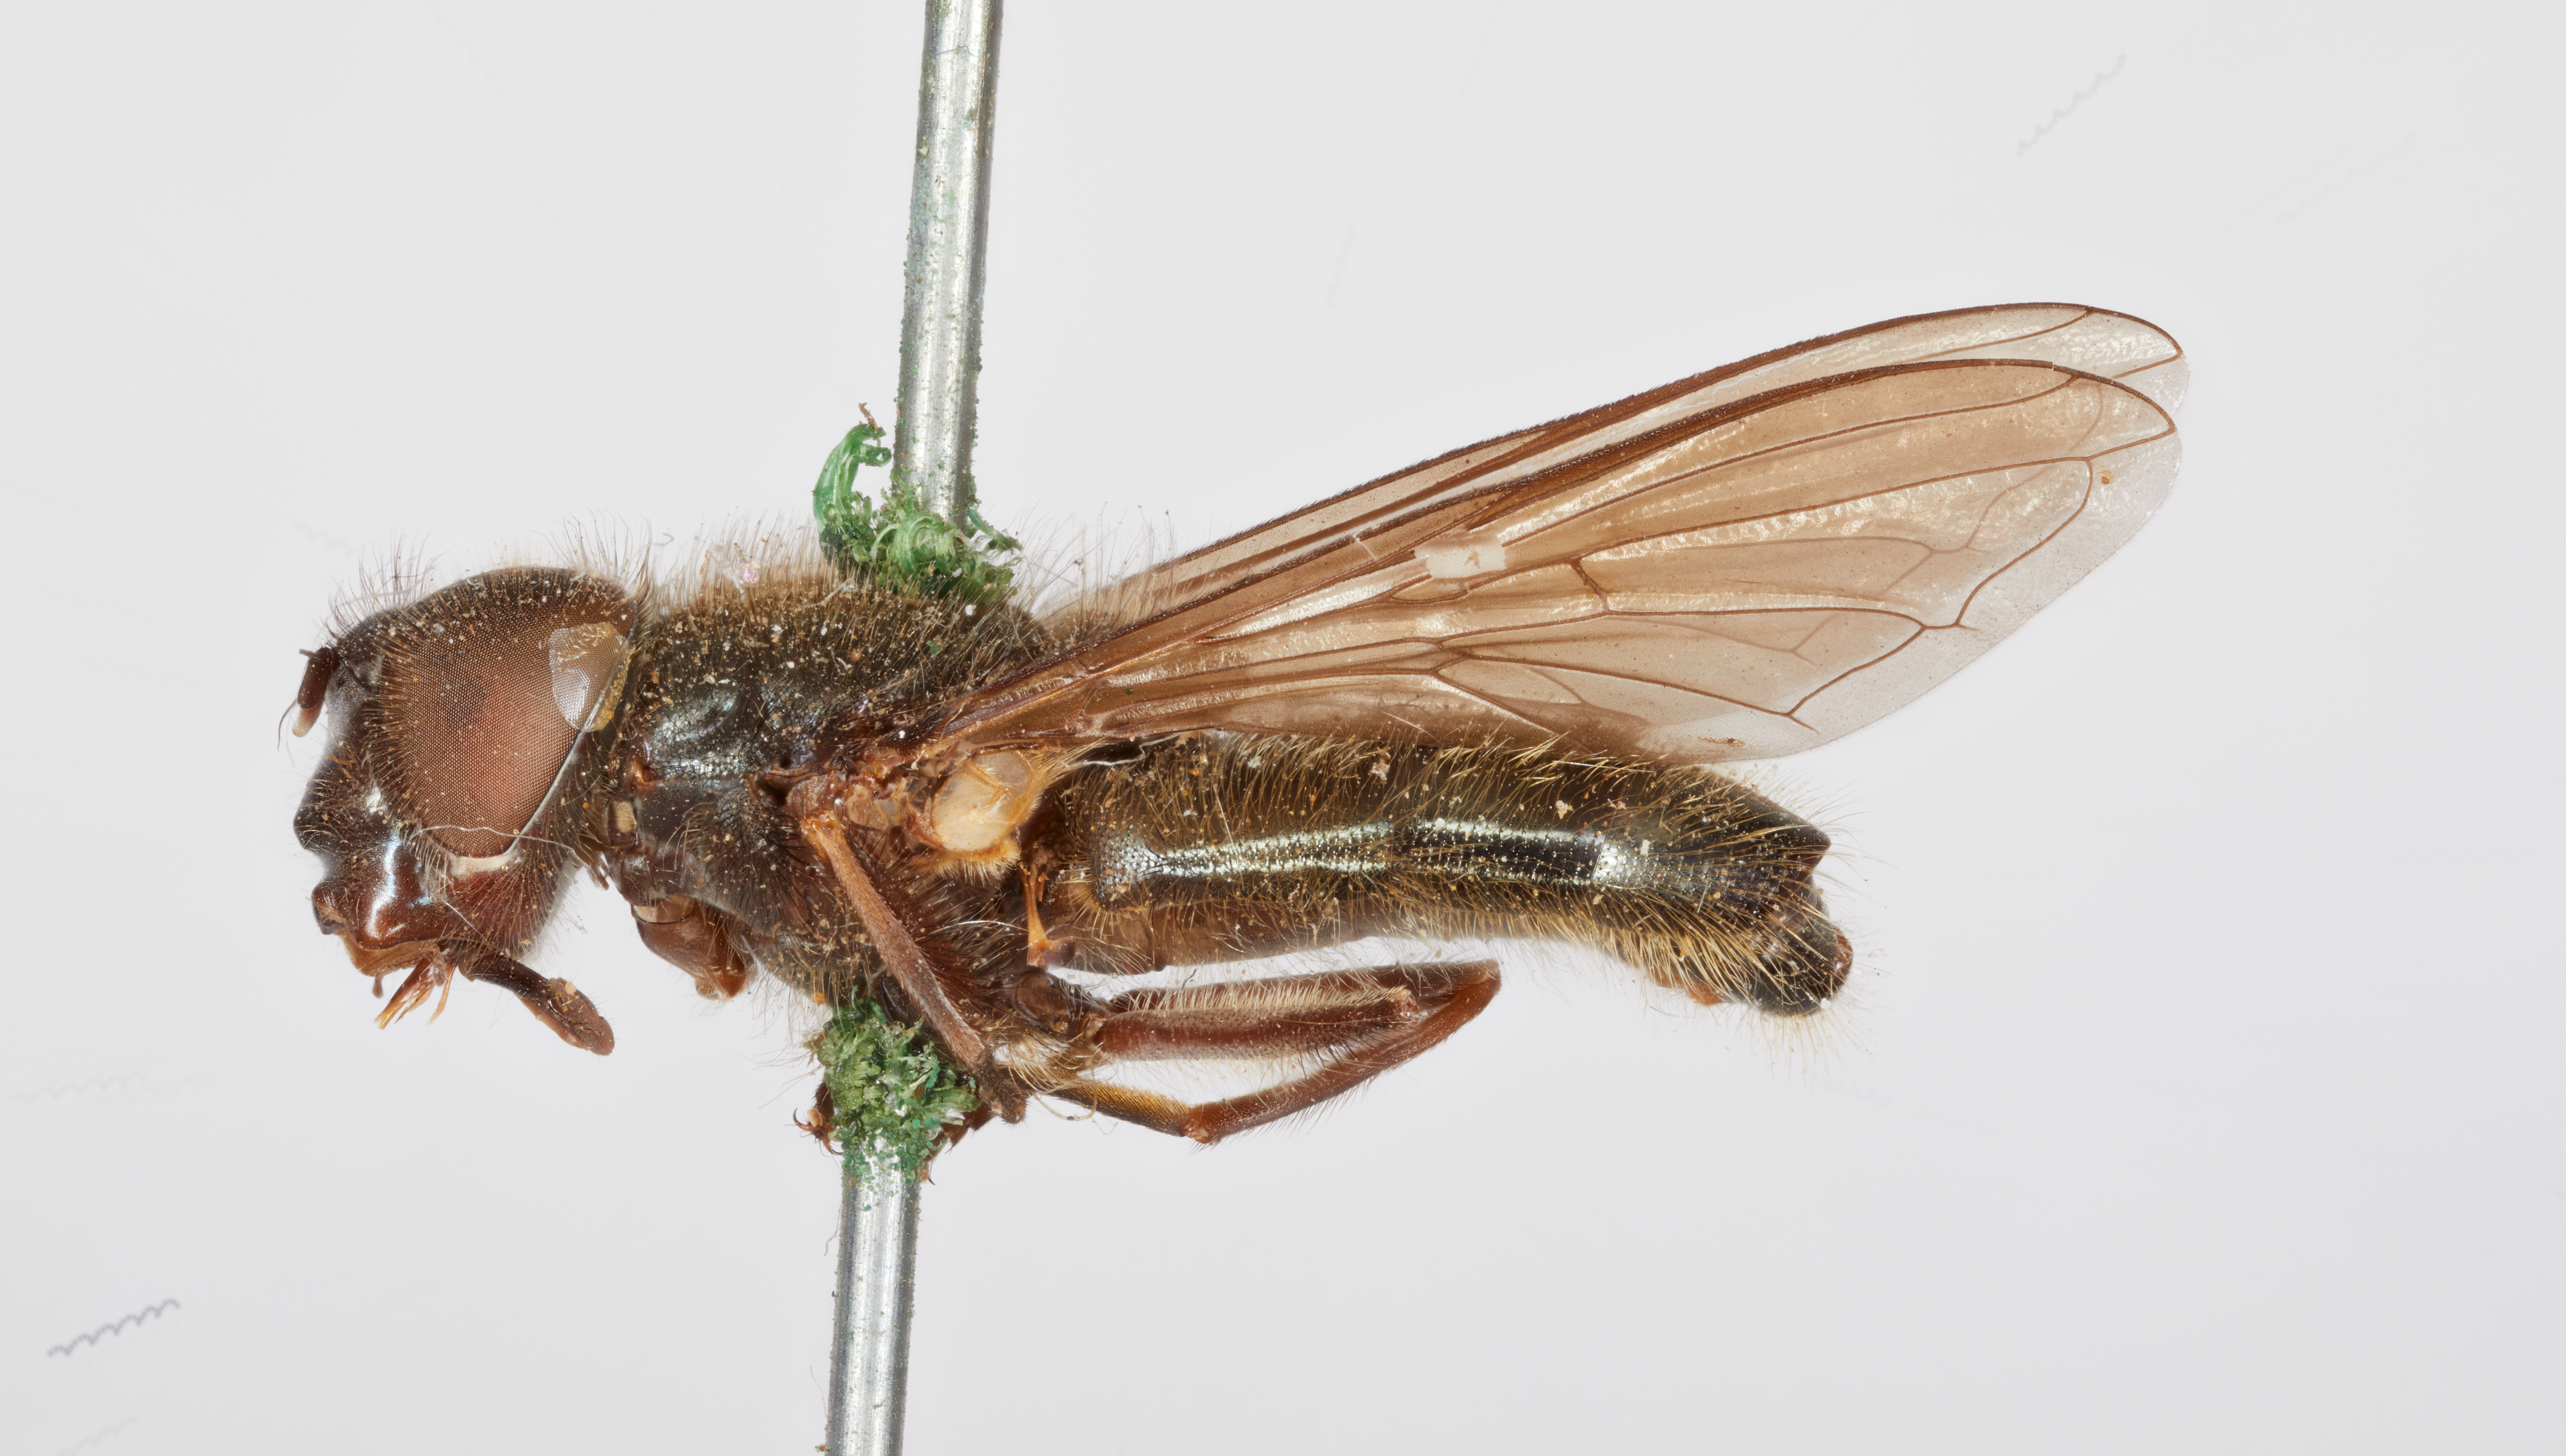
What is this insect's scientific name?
Cheilosia occidentalis
